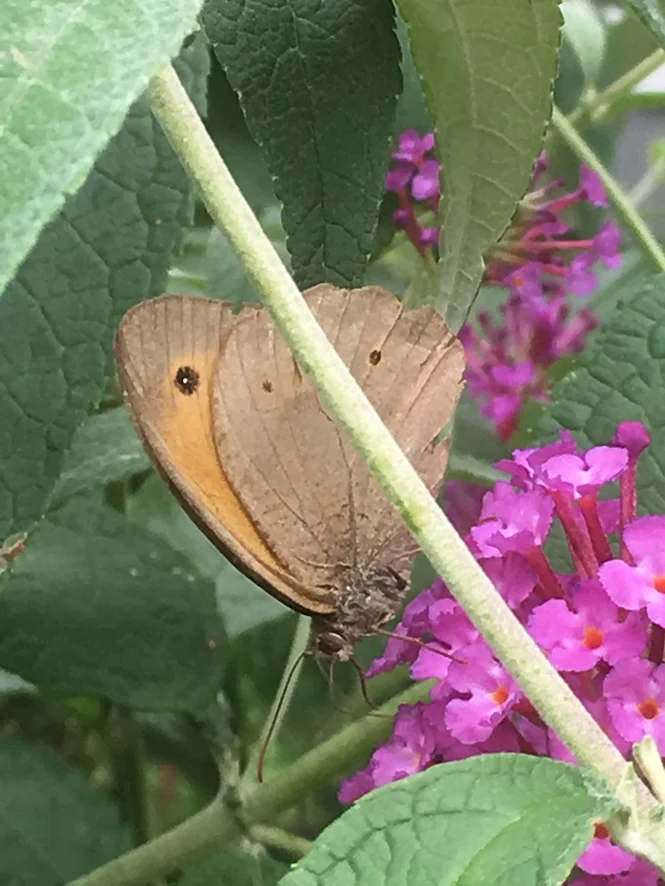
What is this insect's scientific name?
Maniola jurtina
